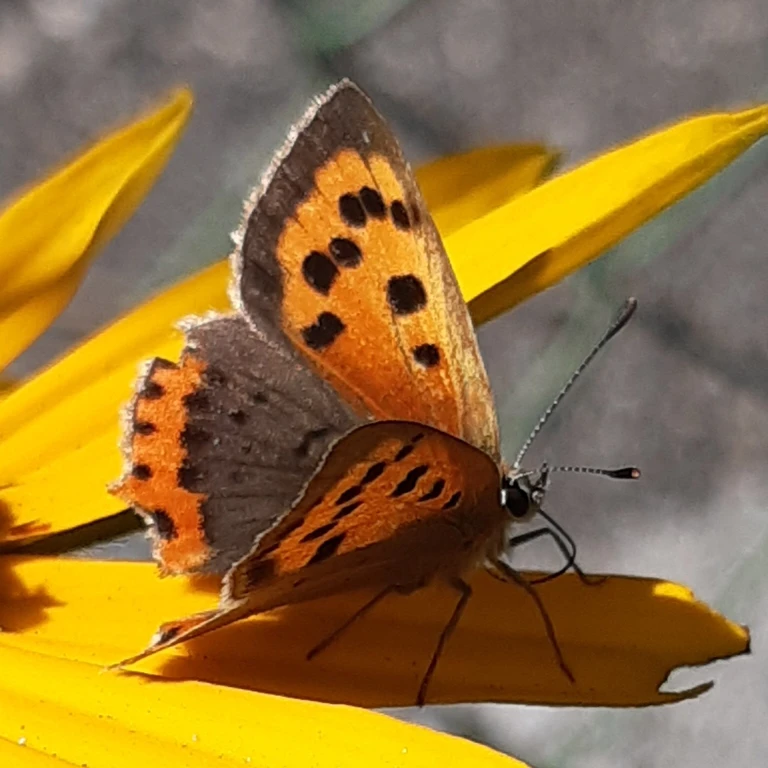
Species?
Lycaena phlaeas
